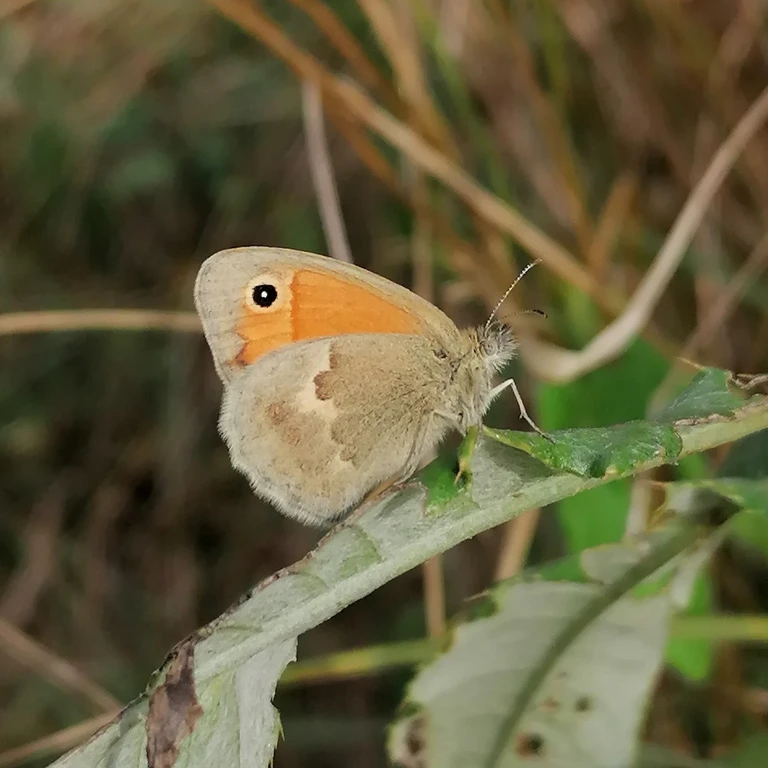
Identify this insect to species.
Coenonympha pamphilus
